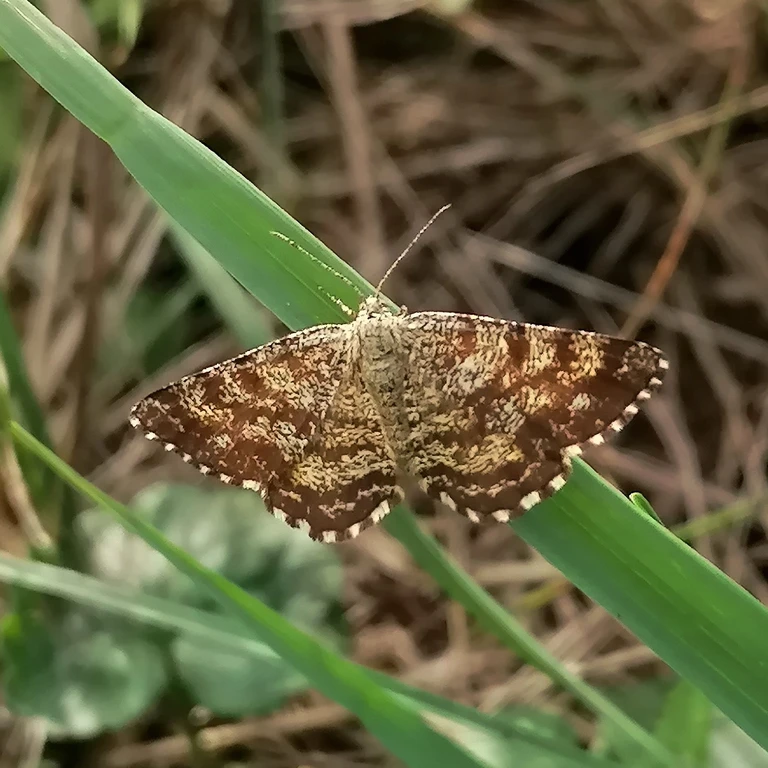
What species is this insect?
Ematurga atomaria
